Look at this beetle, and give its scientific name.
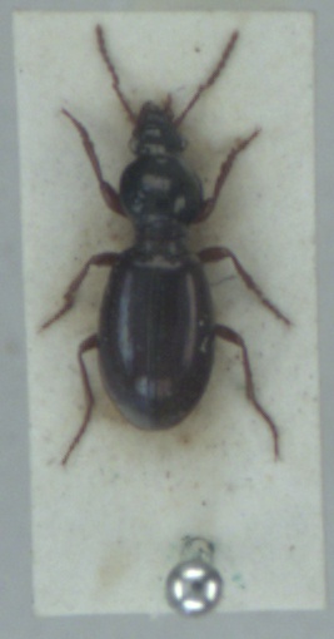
Miscodera arctica
